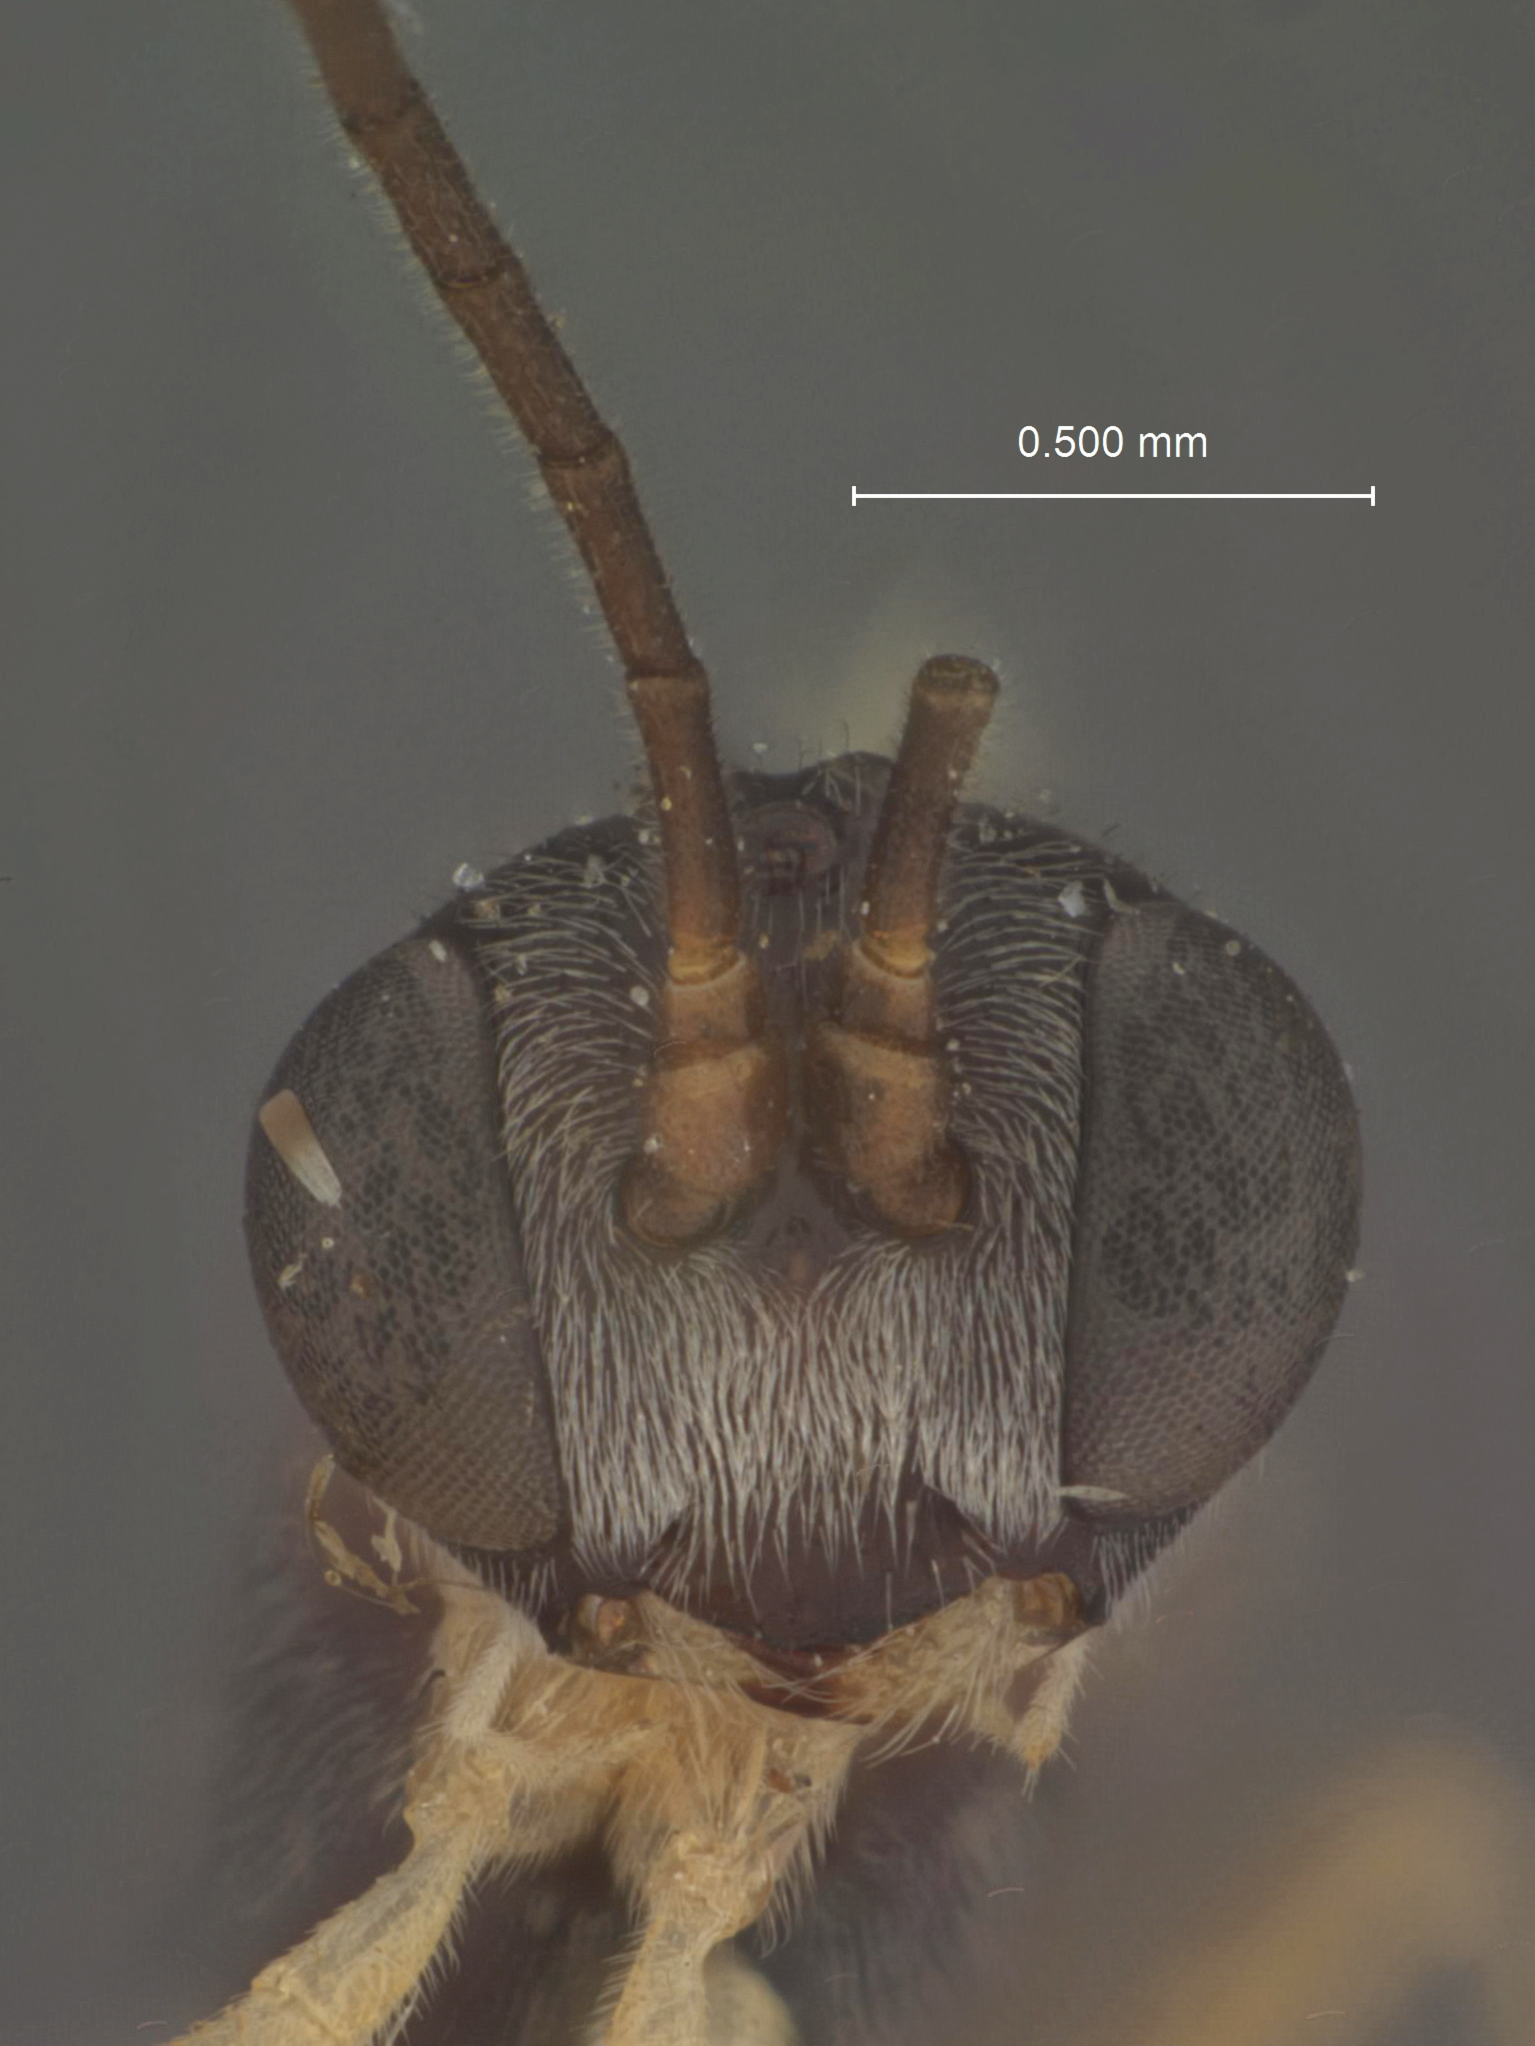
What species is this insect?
Panargyrops thoracicus
